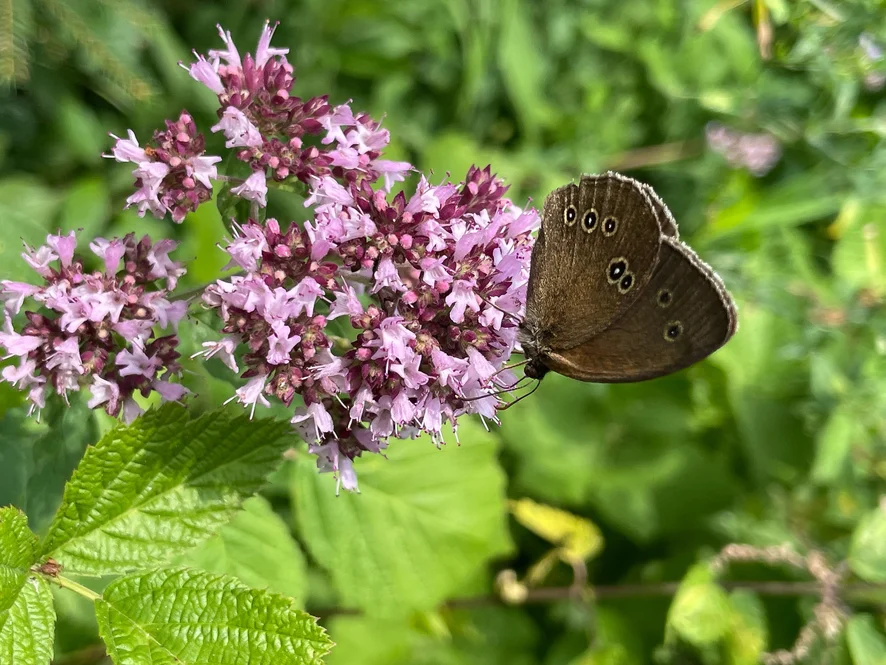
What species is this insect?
Aphantopus hyperantus
